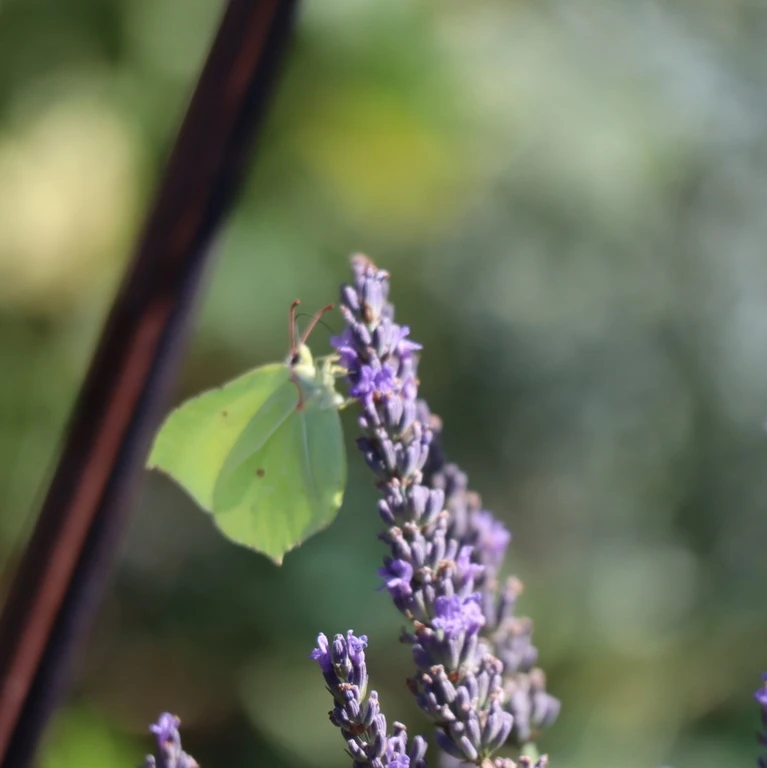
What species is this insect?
Gonepteryx rhamni
